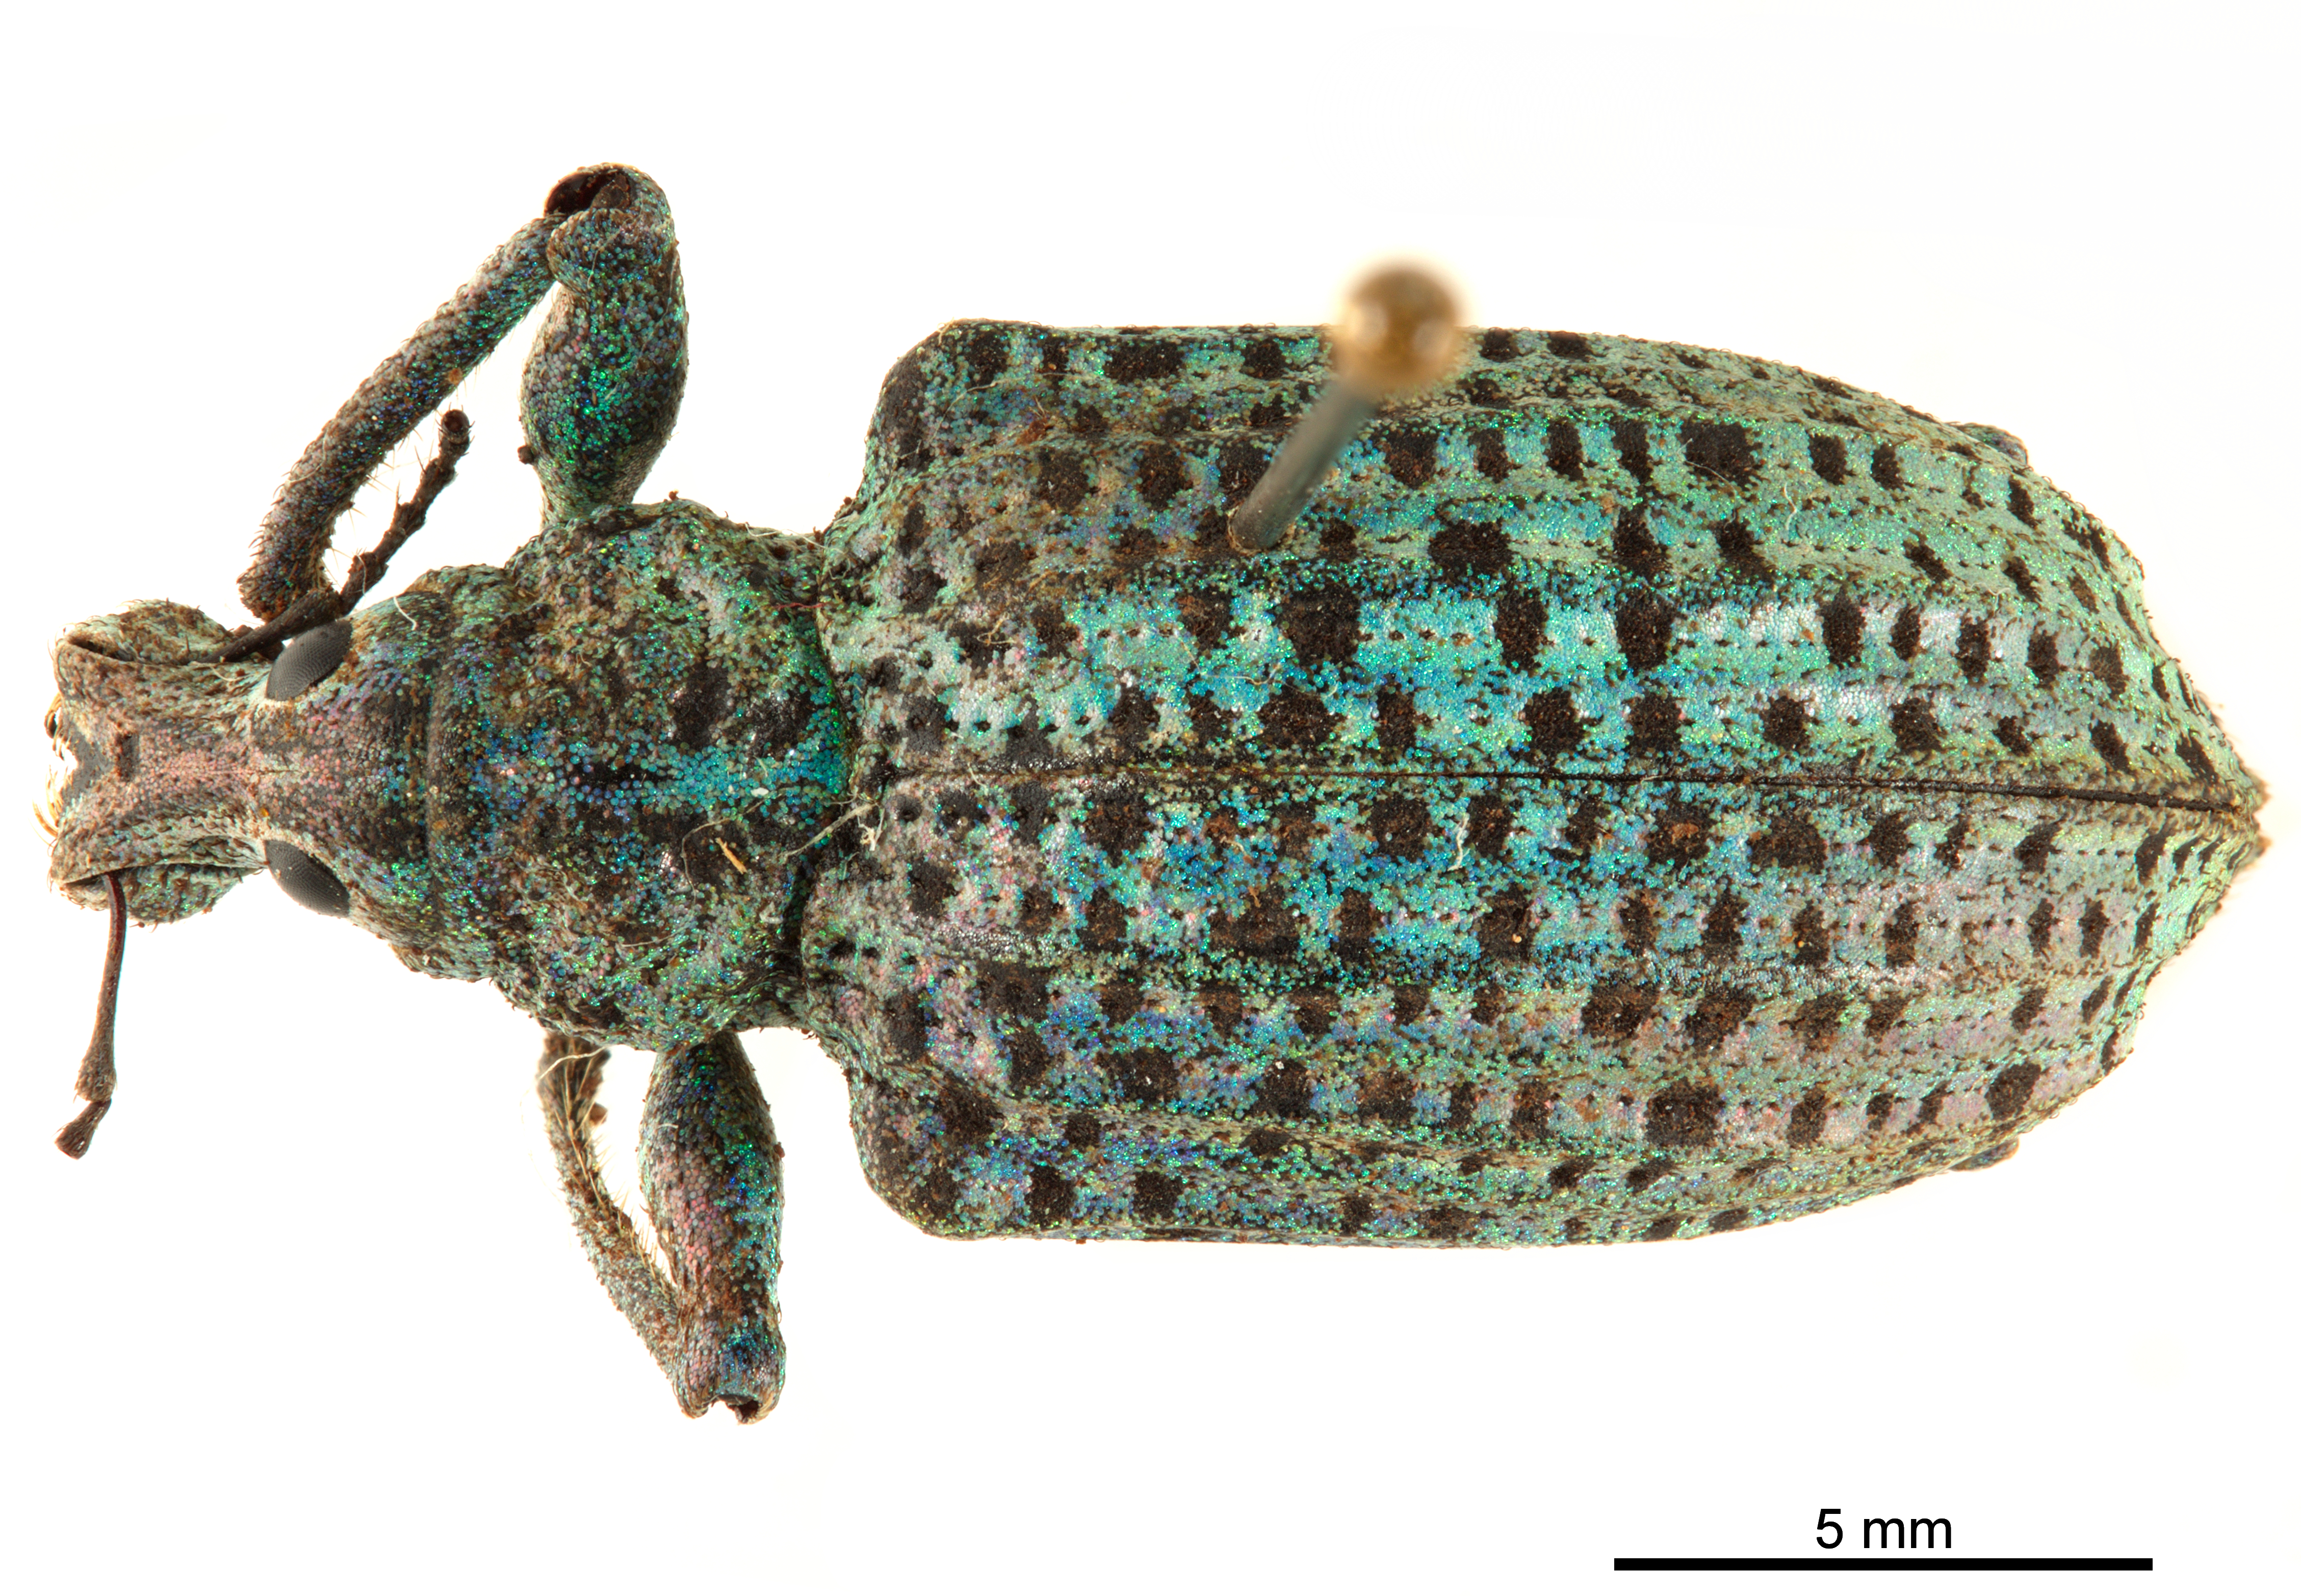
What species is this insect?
Rhigus nigrosparsus
